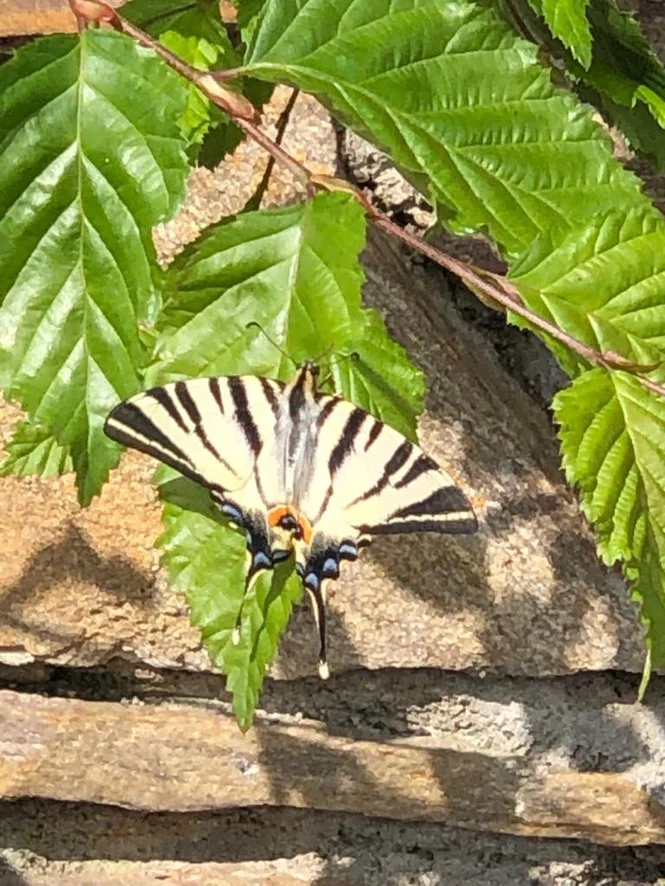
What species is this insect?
Iphiclides podalirius
